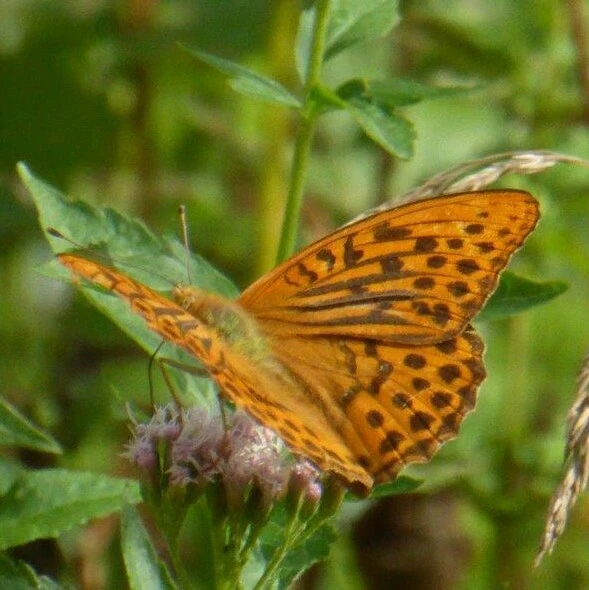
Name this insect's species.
Argynnis paphia
